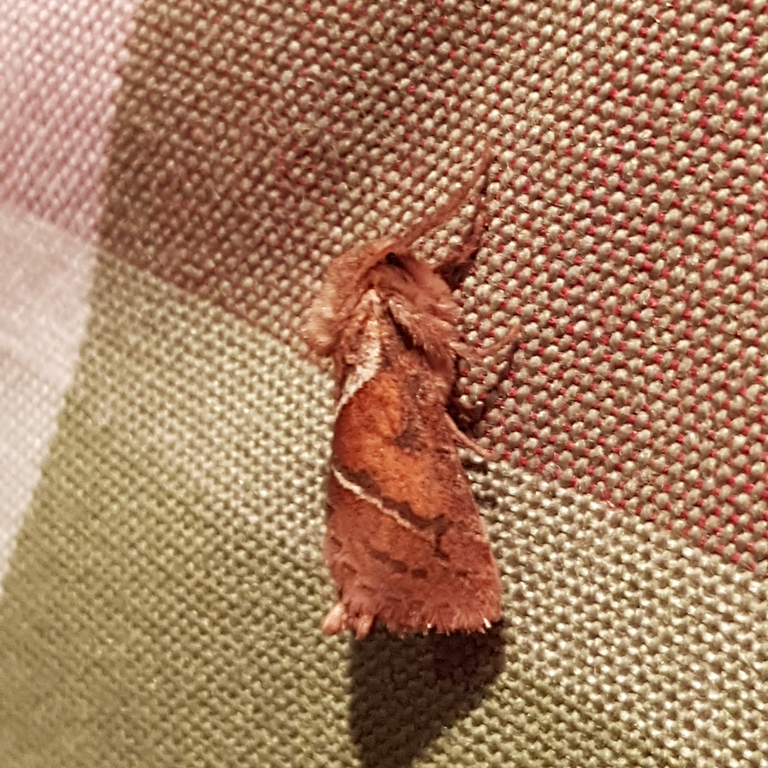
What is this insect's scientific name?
Triodia sylvina
